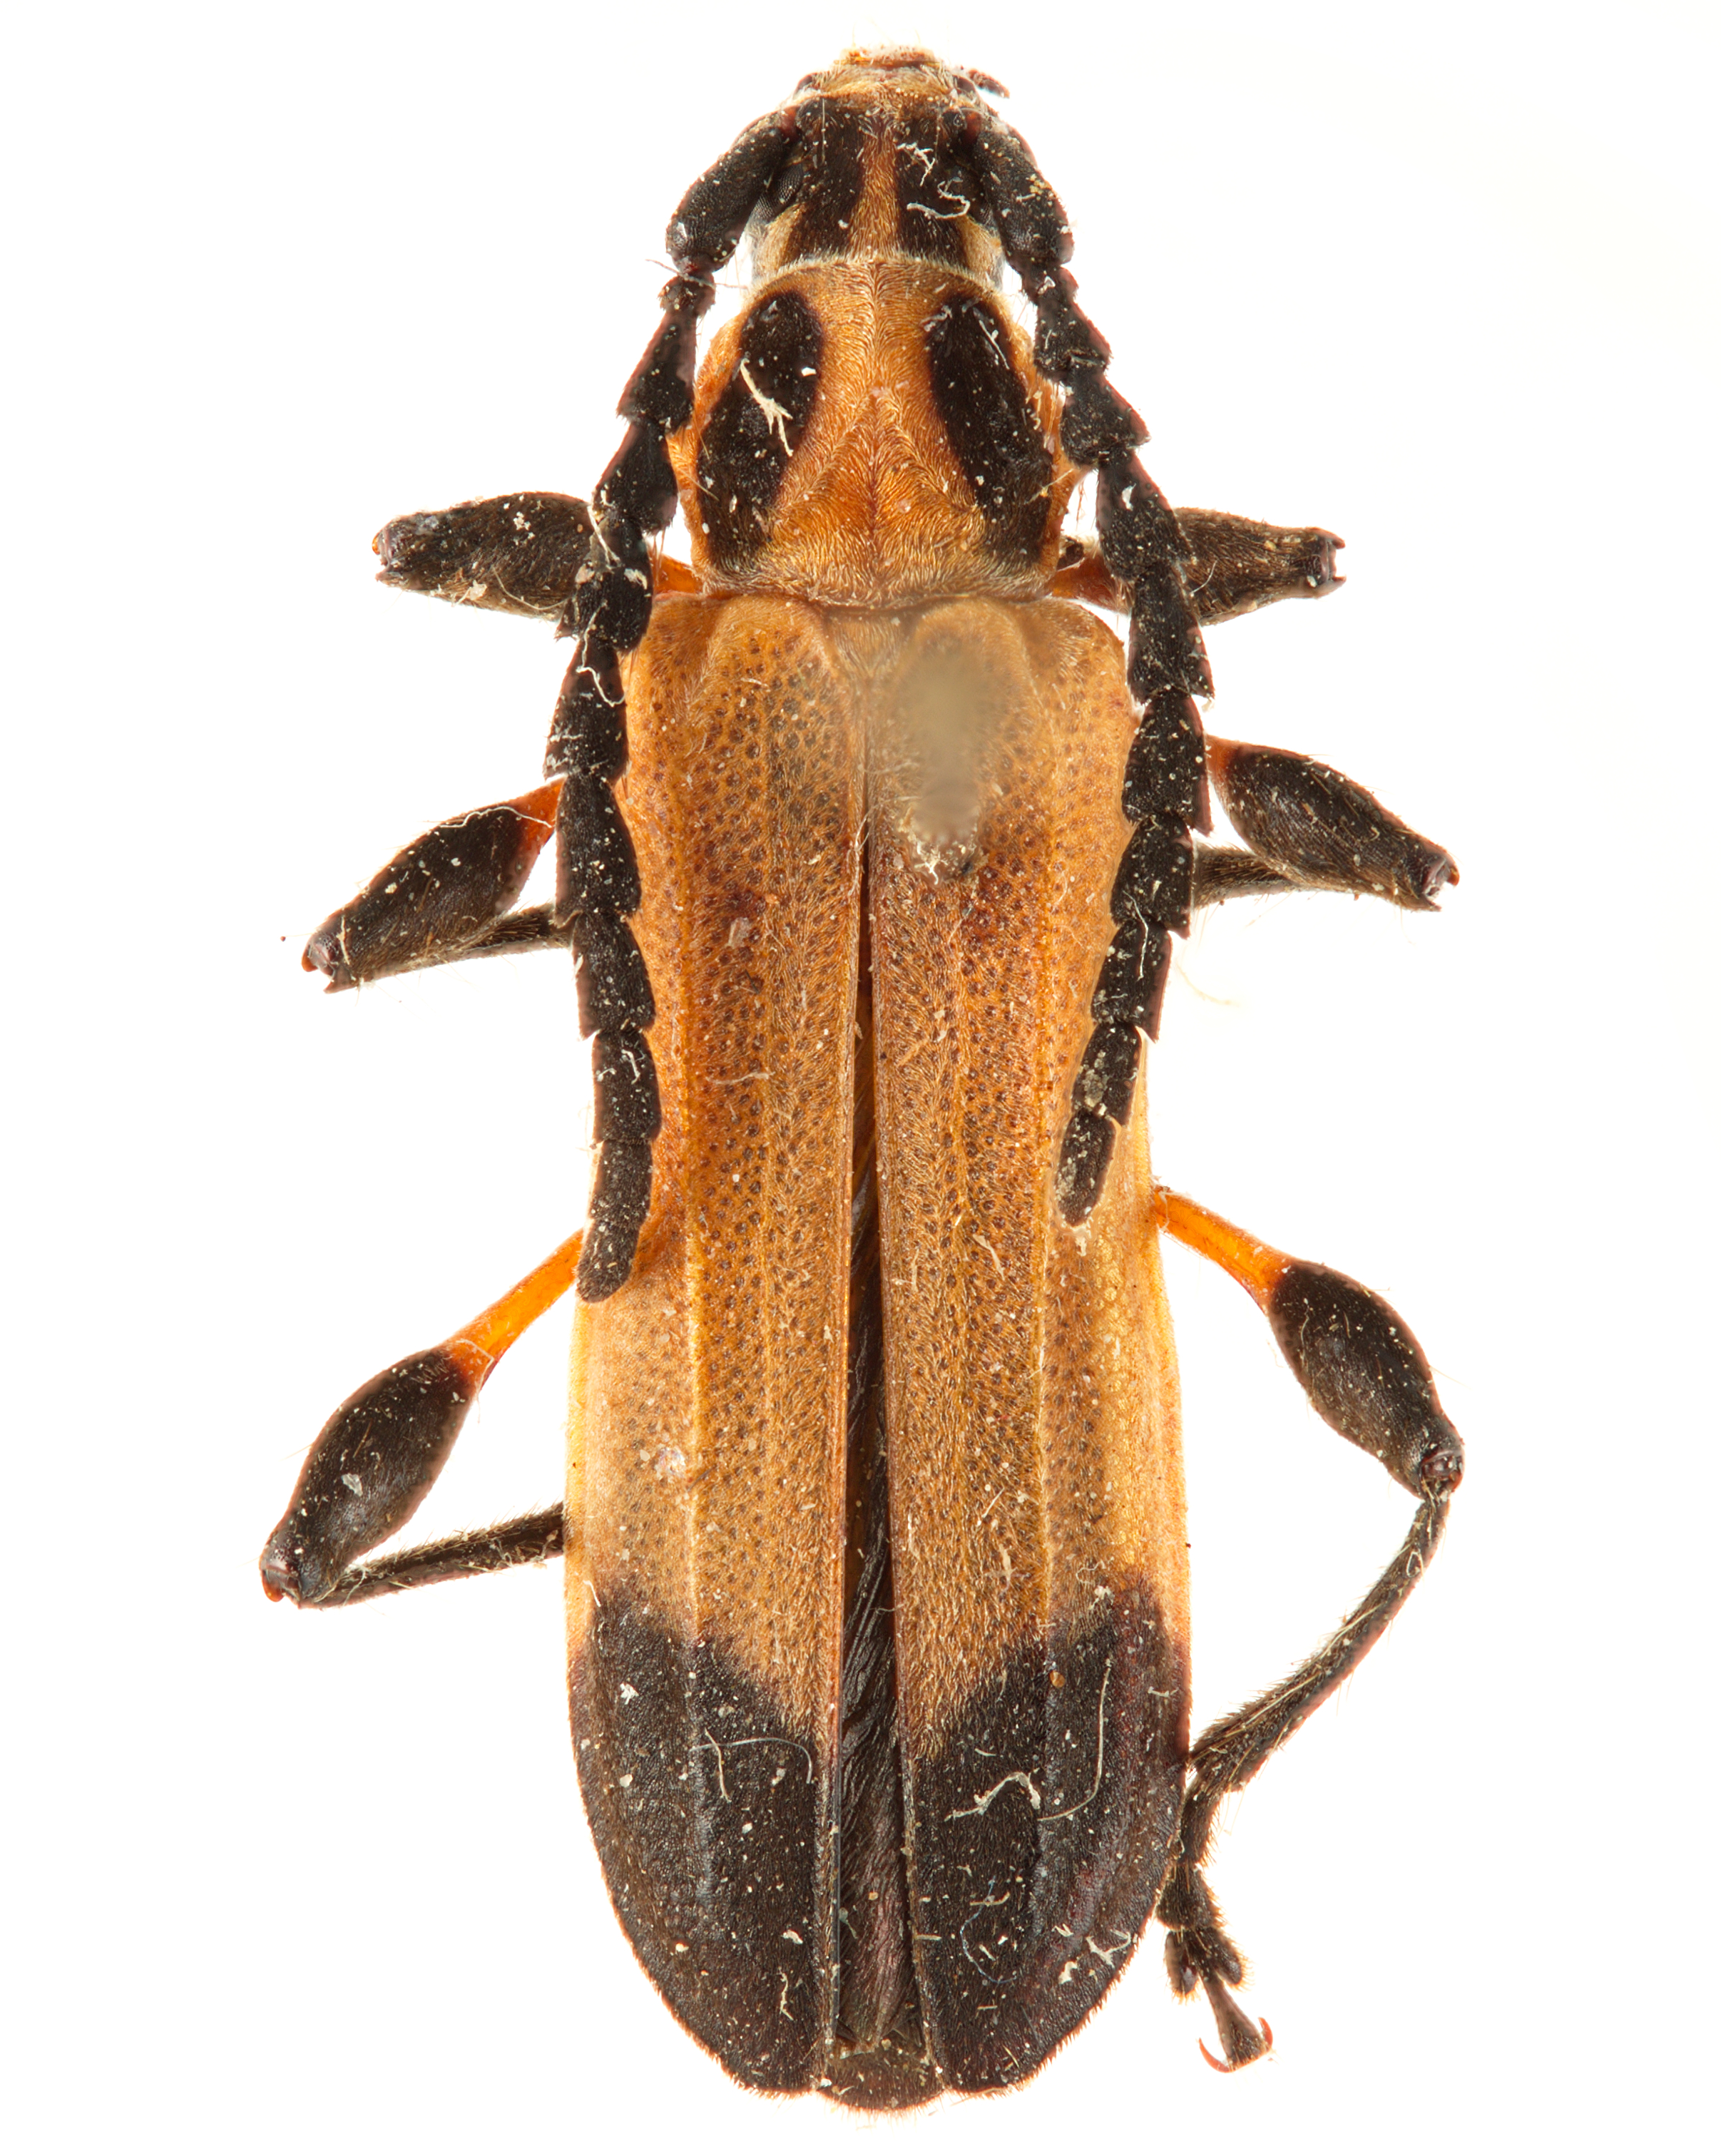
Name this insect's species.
Aphylax lyciformis
